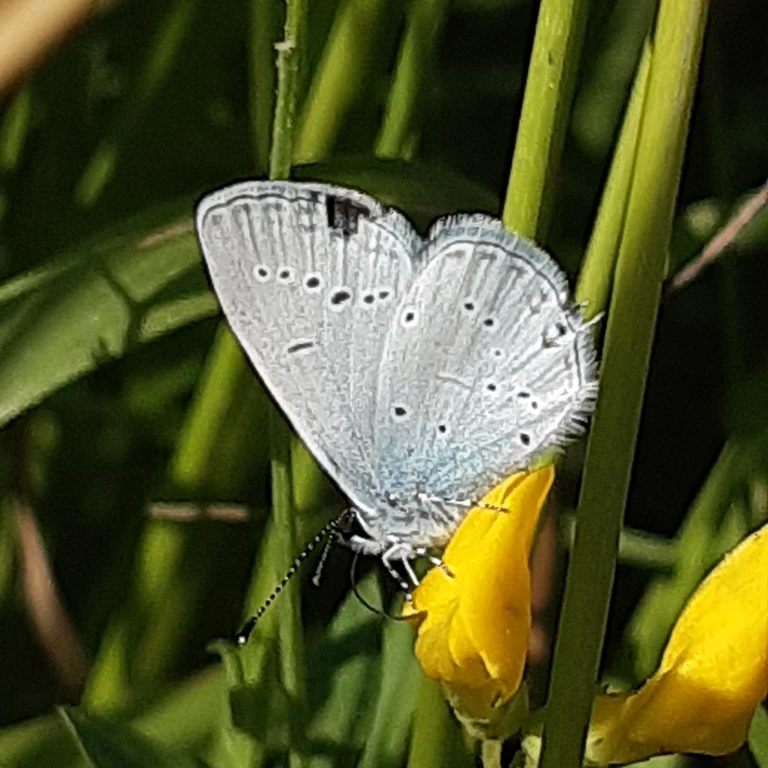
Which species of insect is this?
Cupido decolorata (also Elkalyce decolorata)
